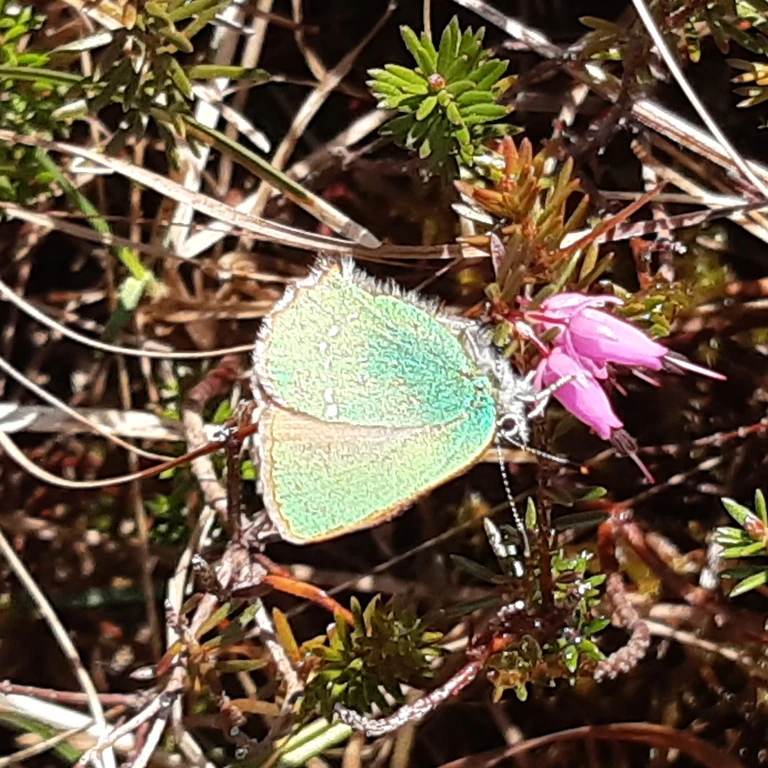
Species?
Callophrys rubi
